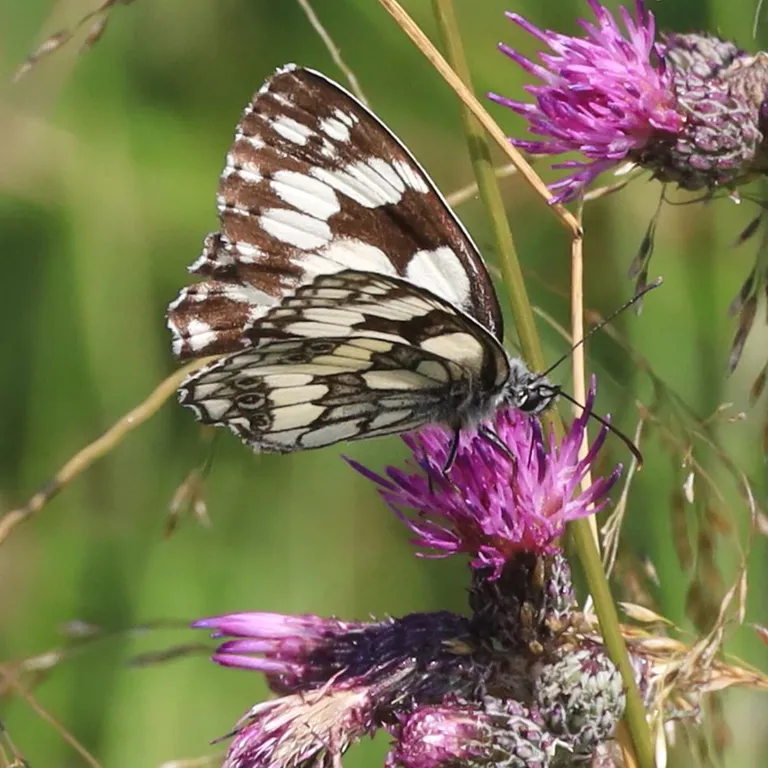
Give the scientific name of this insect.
Melanargia galathea
